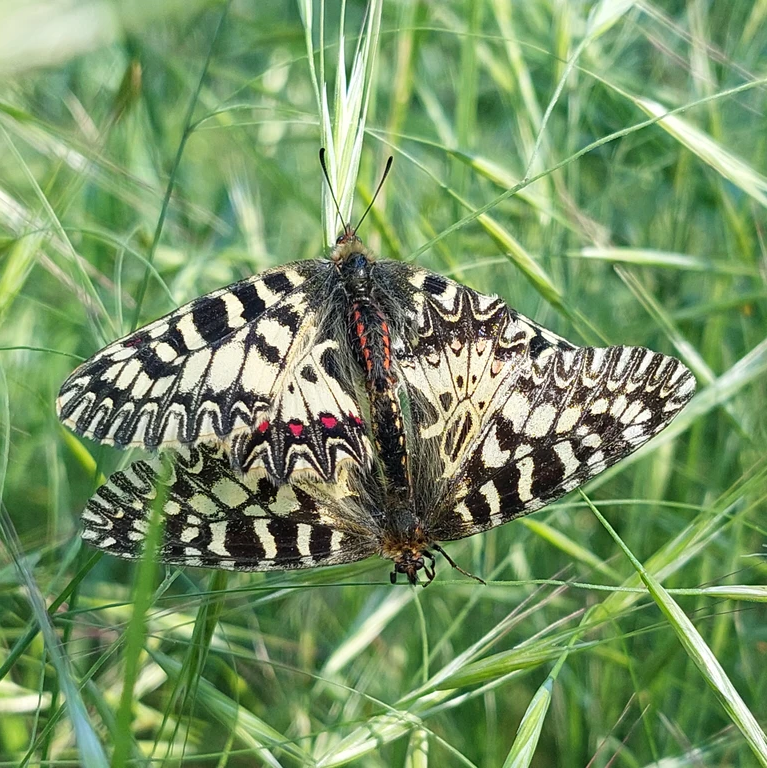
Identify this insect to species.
Zerynthia polyxena
